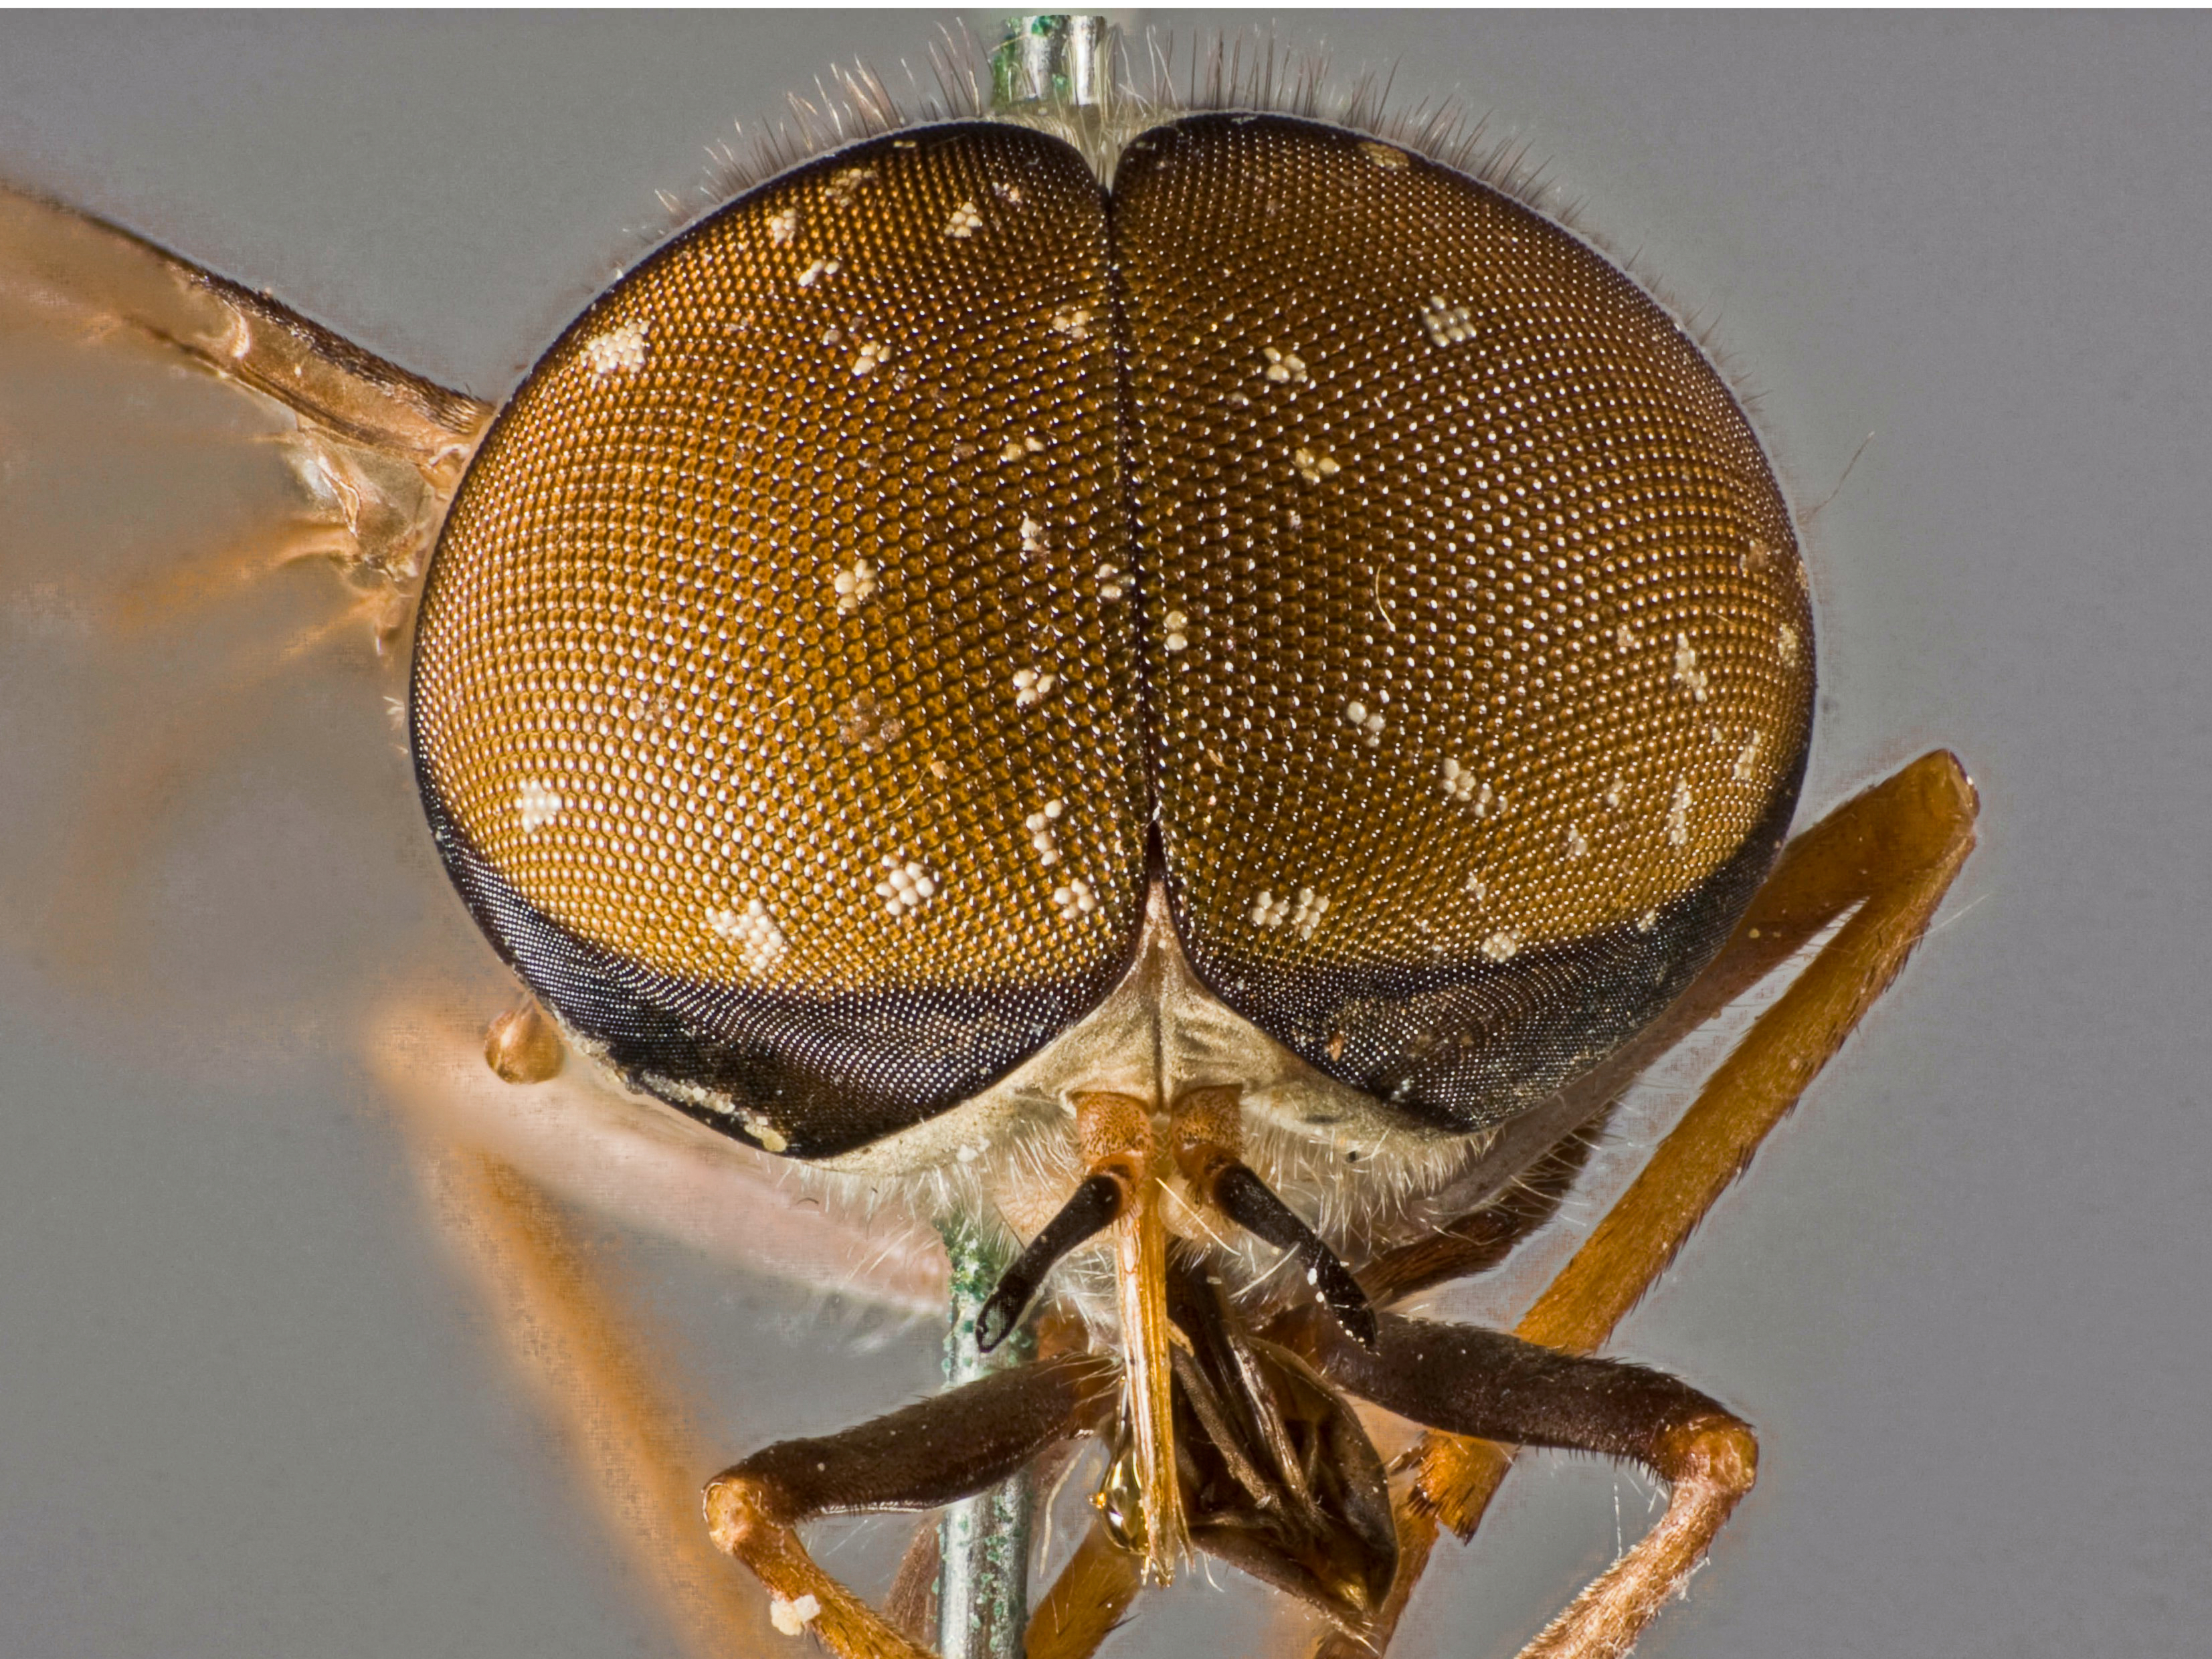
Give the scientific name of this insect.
Tabanus conius
